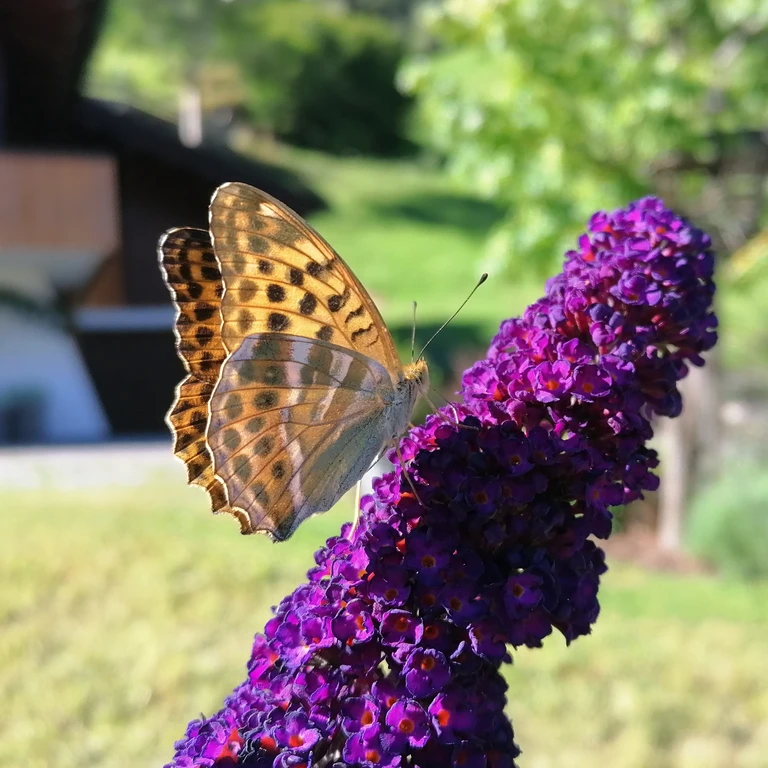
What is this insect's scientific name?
Argynnis paphia
